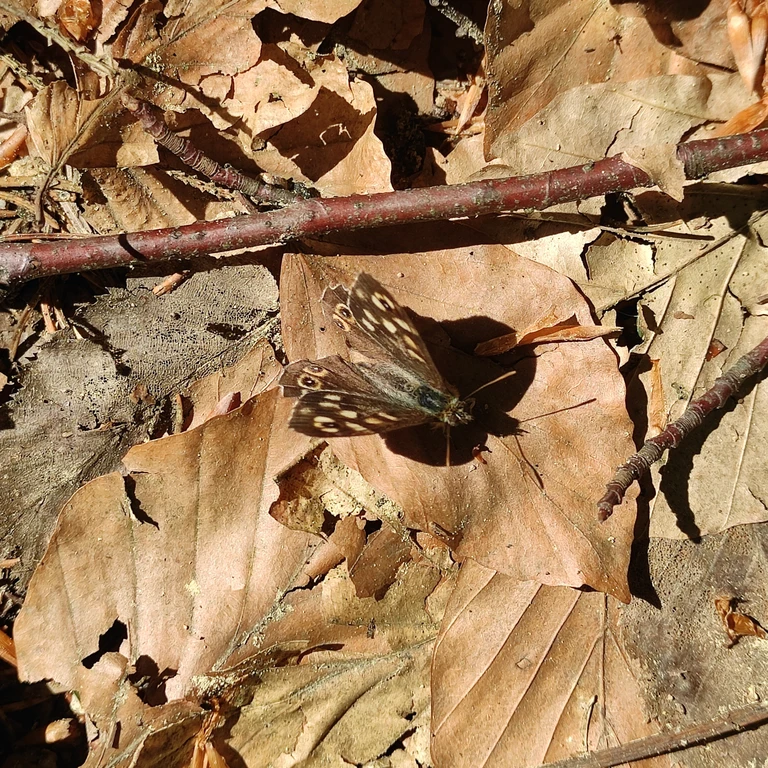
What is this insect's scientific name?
Pararge aegeria
